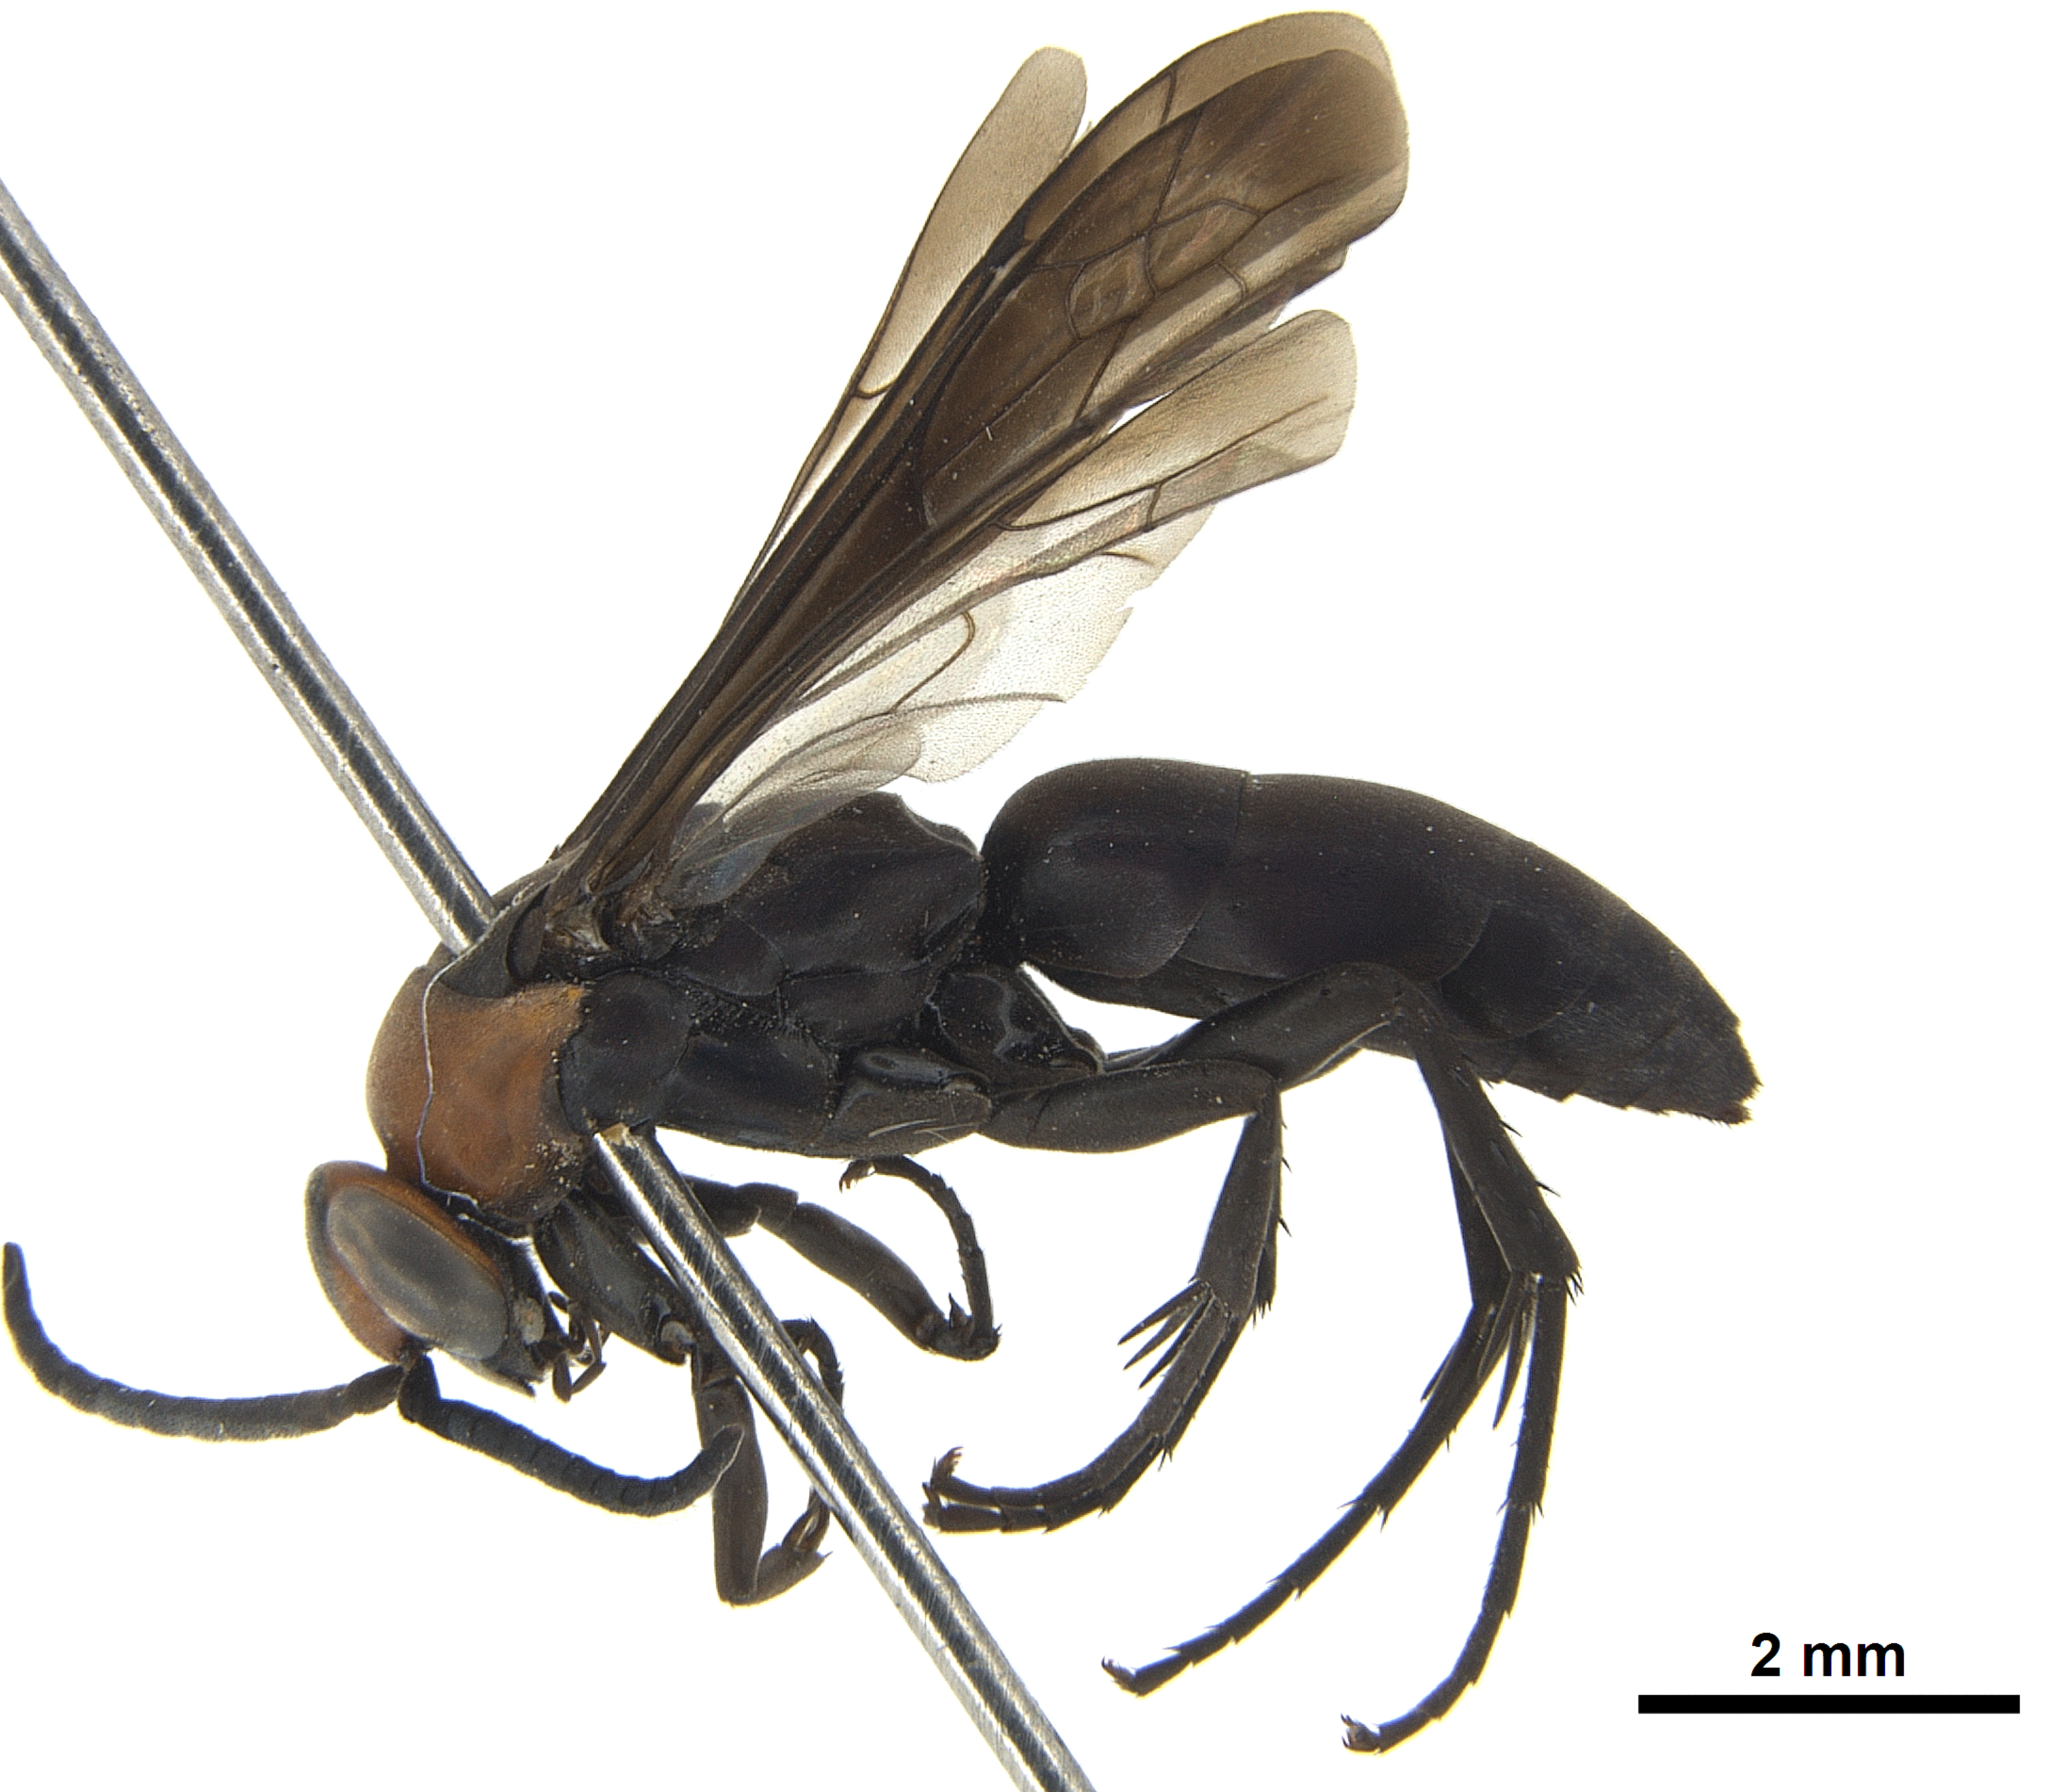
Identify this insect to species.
Ferreola saussurei
